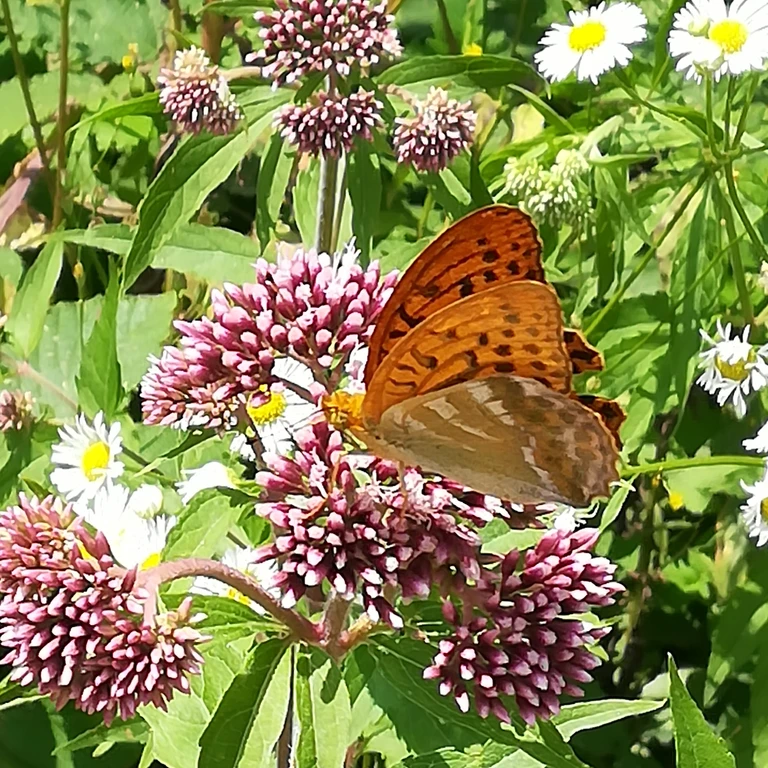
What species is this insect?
Argynnis paphia
